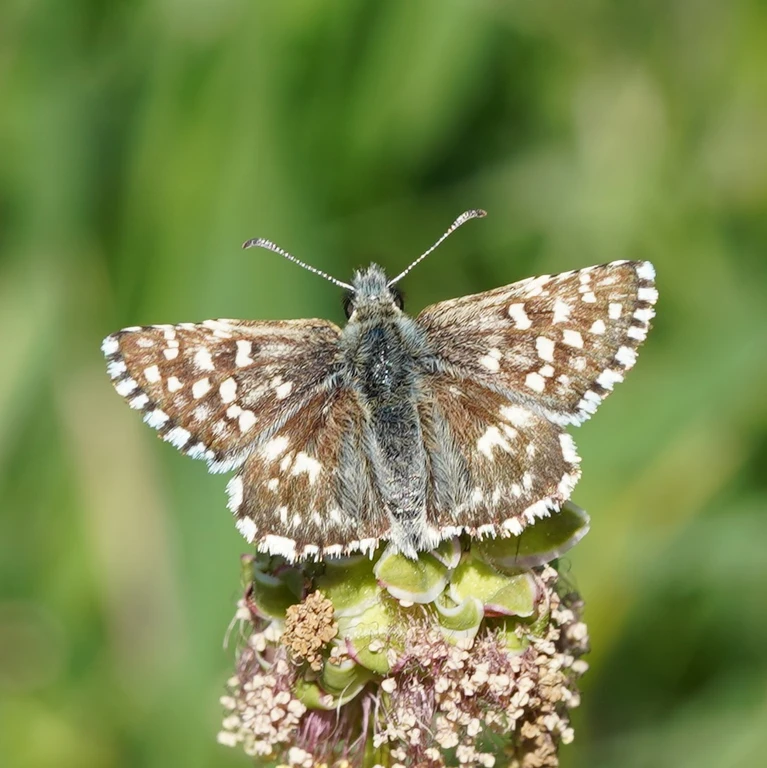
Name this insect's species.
Pyrgus malvae
